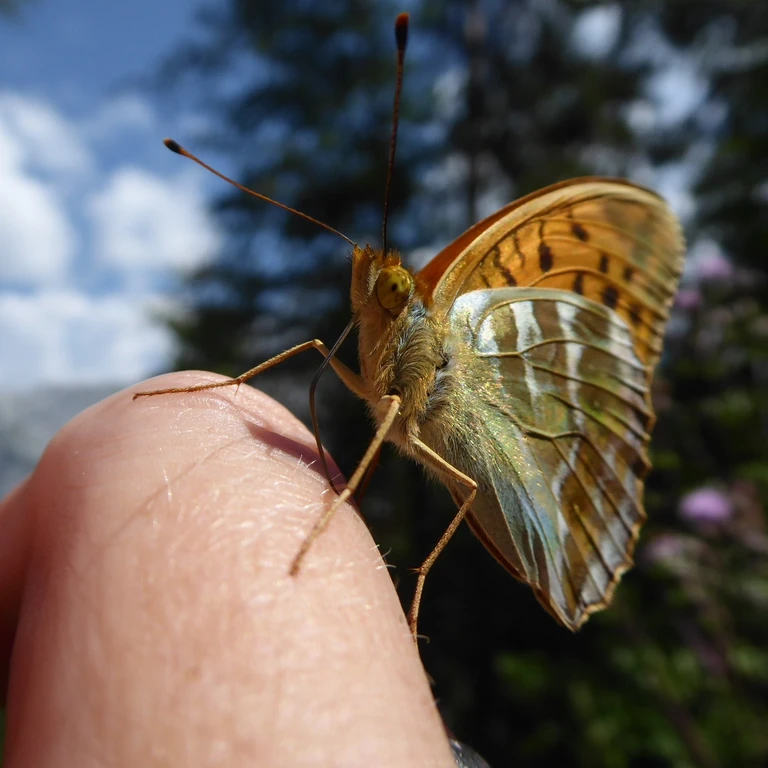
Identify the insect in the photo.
Argynnis paphia
